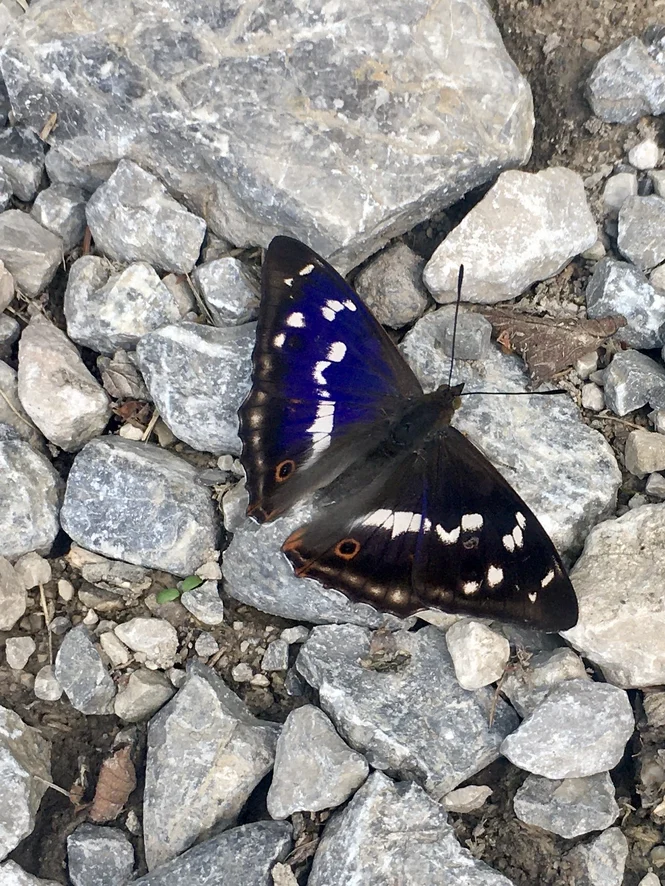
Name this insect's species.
Apatura iris
